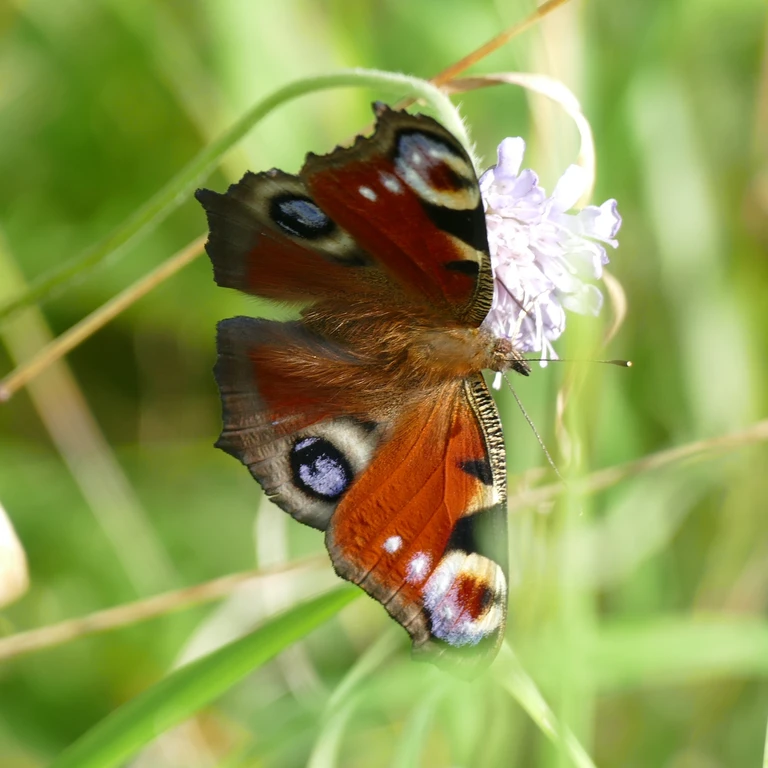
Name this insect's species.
Aglais io
